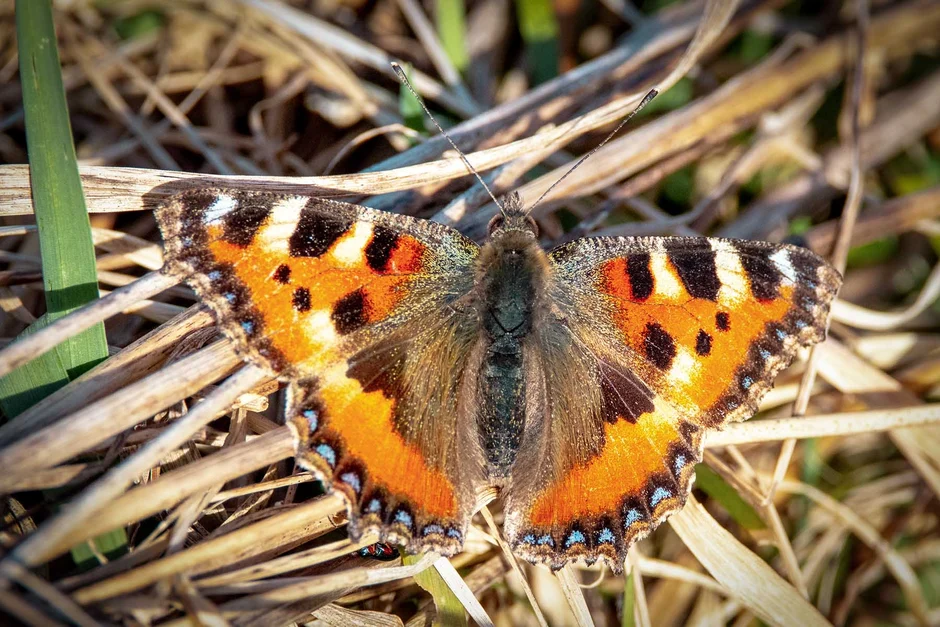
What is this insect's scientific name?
Aglais urticae
